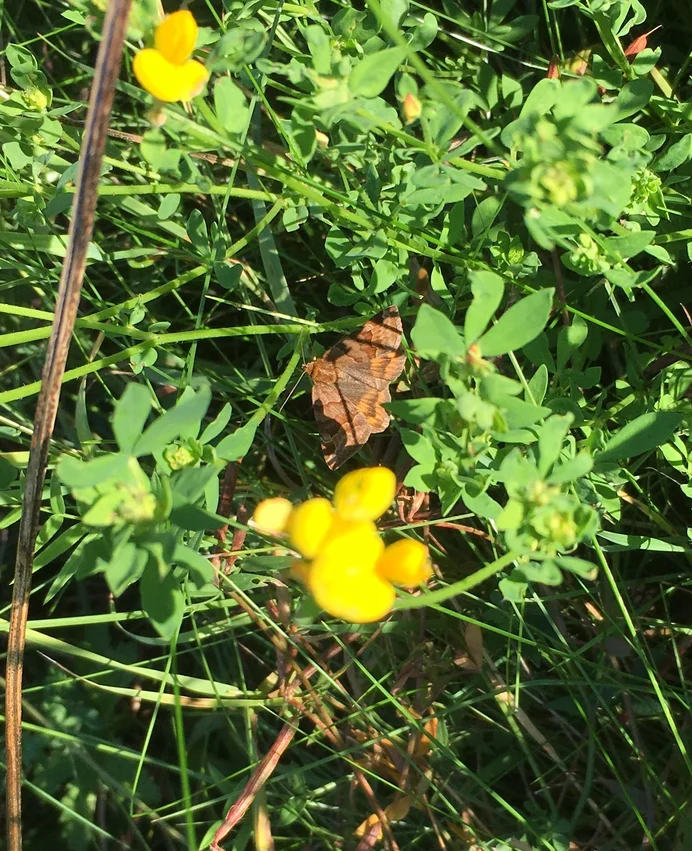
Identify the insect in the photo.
Euclidia glyphica
